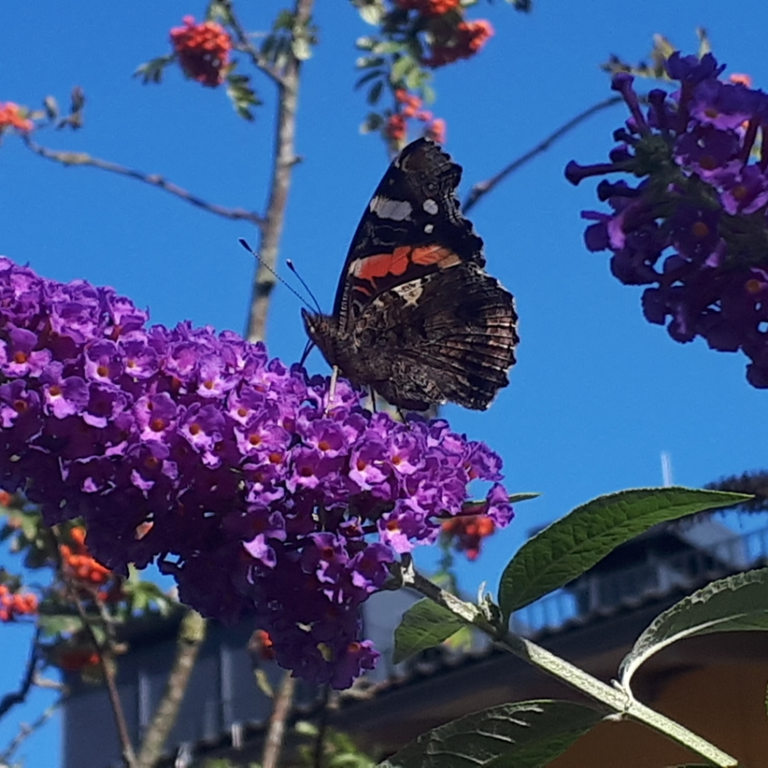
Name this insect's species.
Vanessa atalanta
